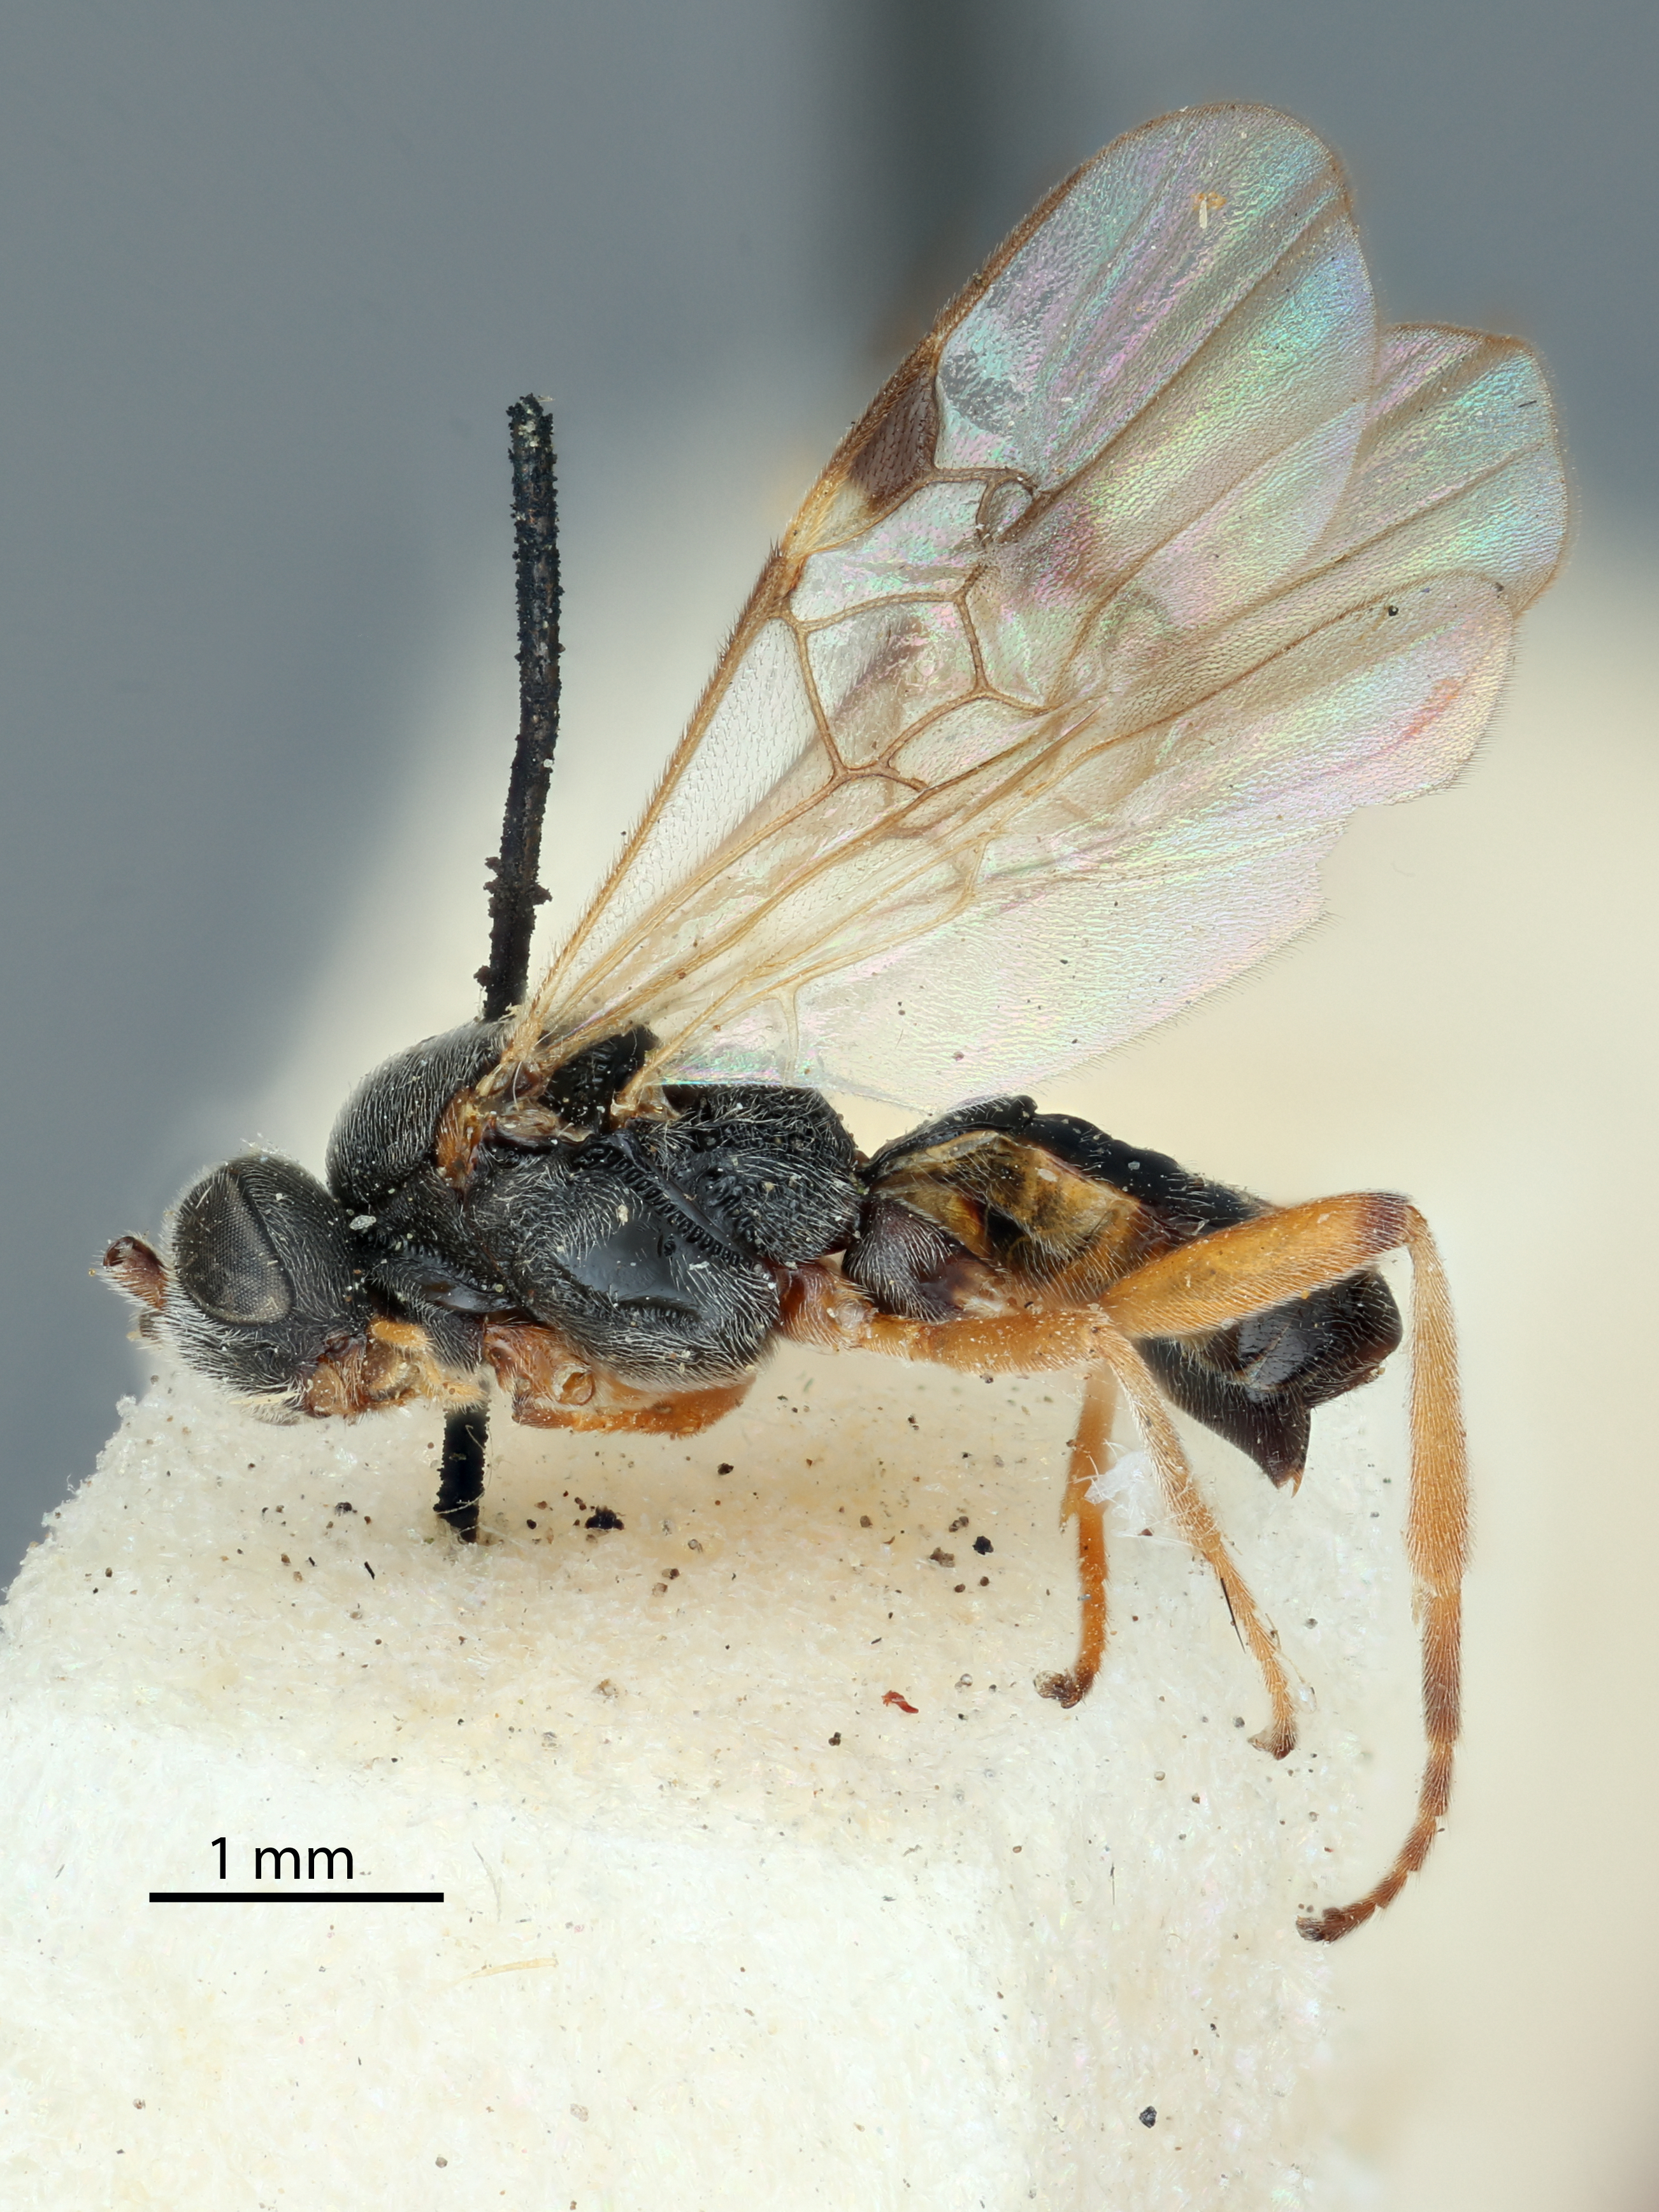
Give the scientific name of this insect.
Microplitis sapporensis
